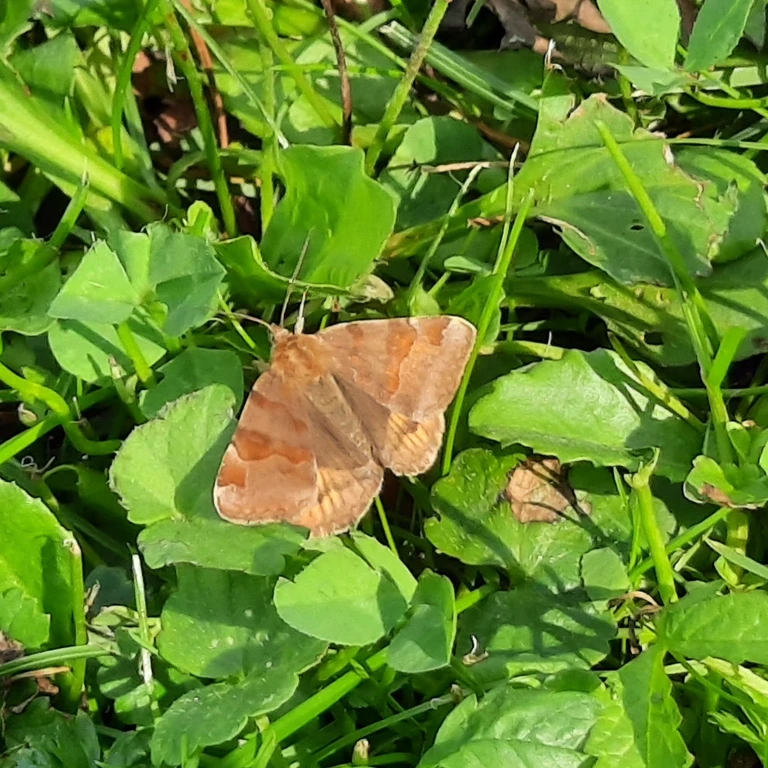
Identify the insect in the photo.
Euclidia glyphica
